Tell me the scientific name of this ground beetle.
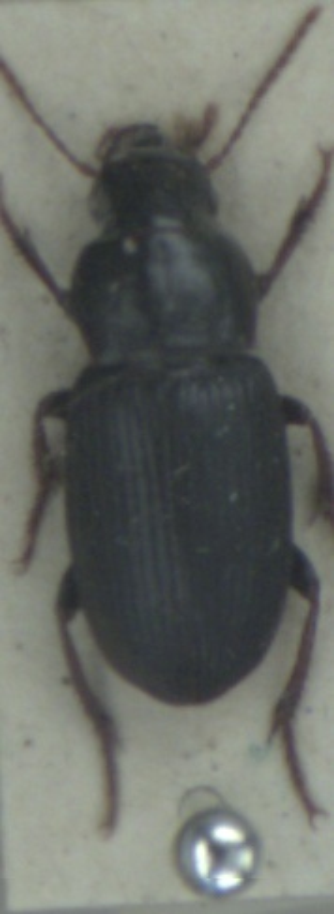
Harpalus attenuatus
